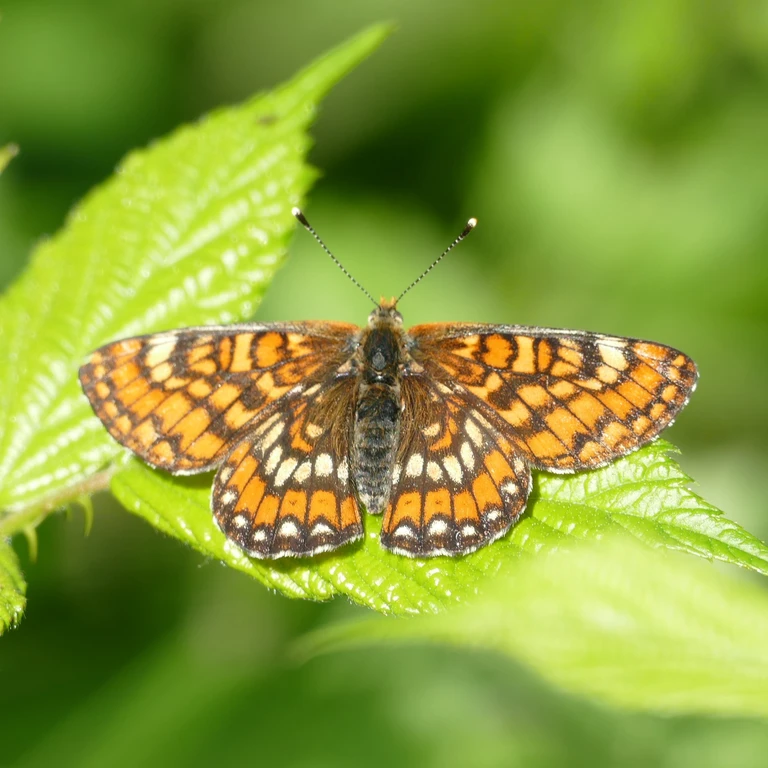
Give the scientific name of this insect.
Euphydryas maturna
